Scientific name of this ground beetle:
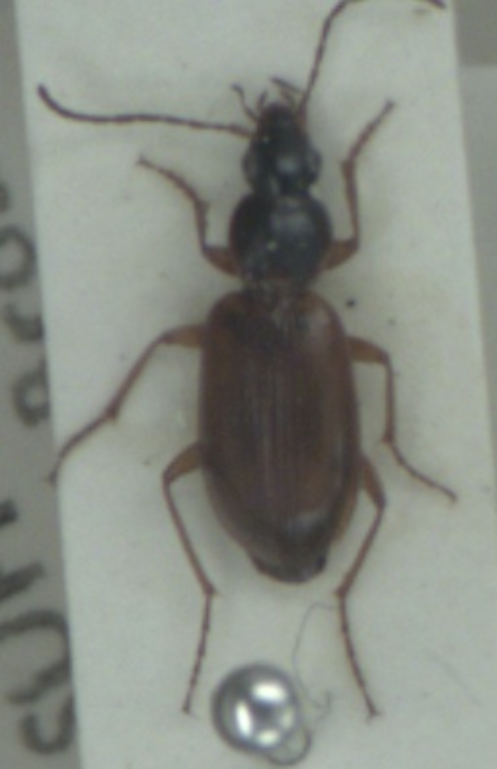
Agonum thoreyi
